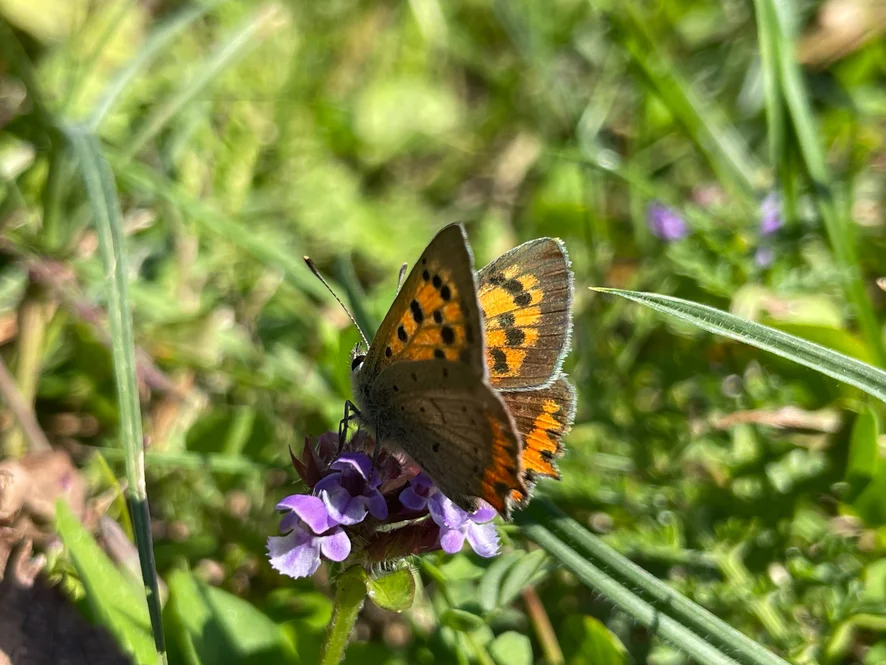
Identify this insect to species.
Lycaena phlaeas
